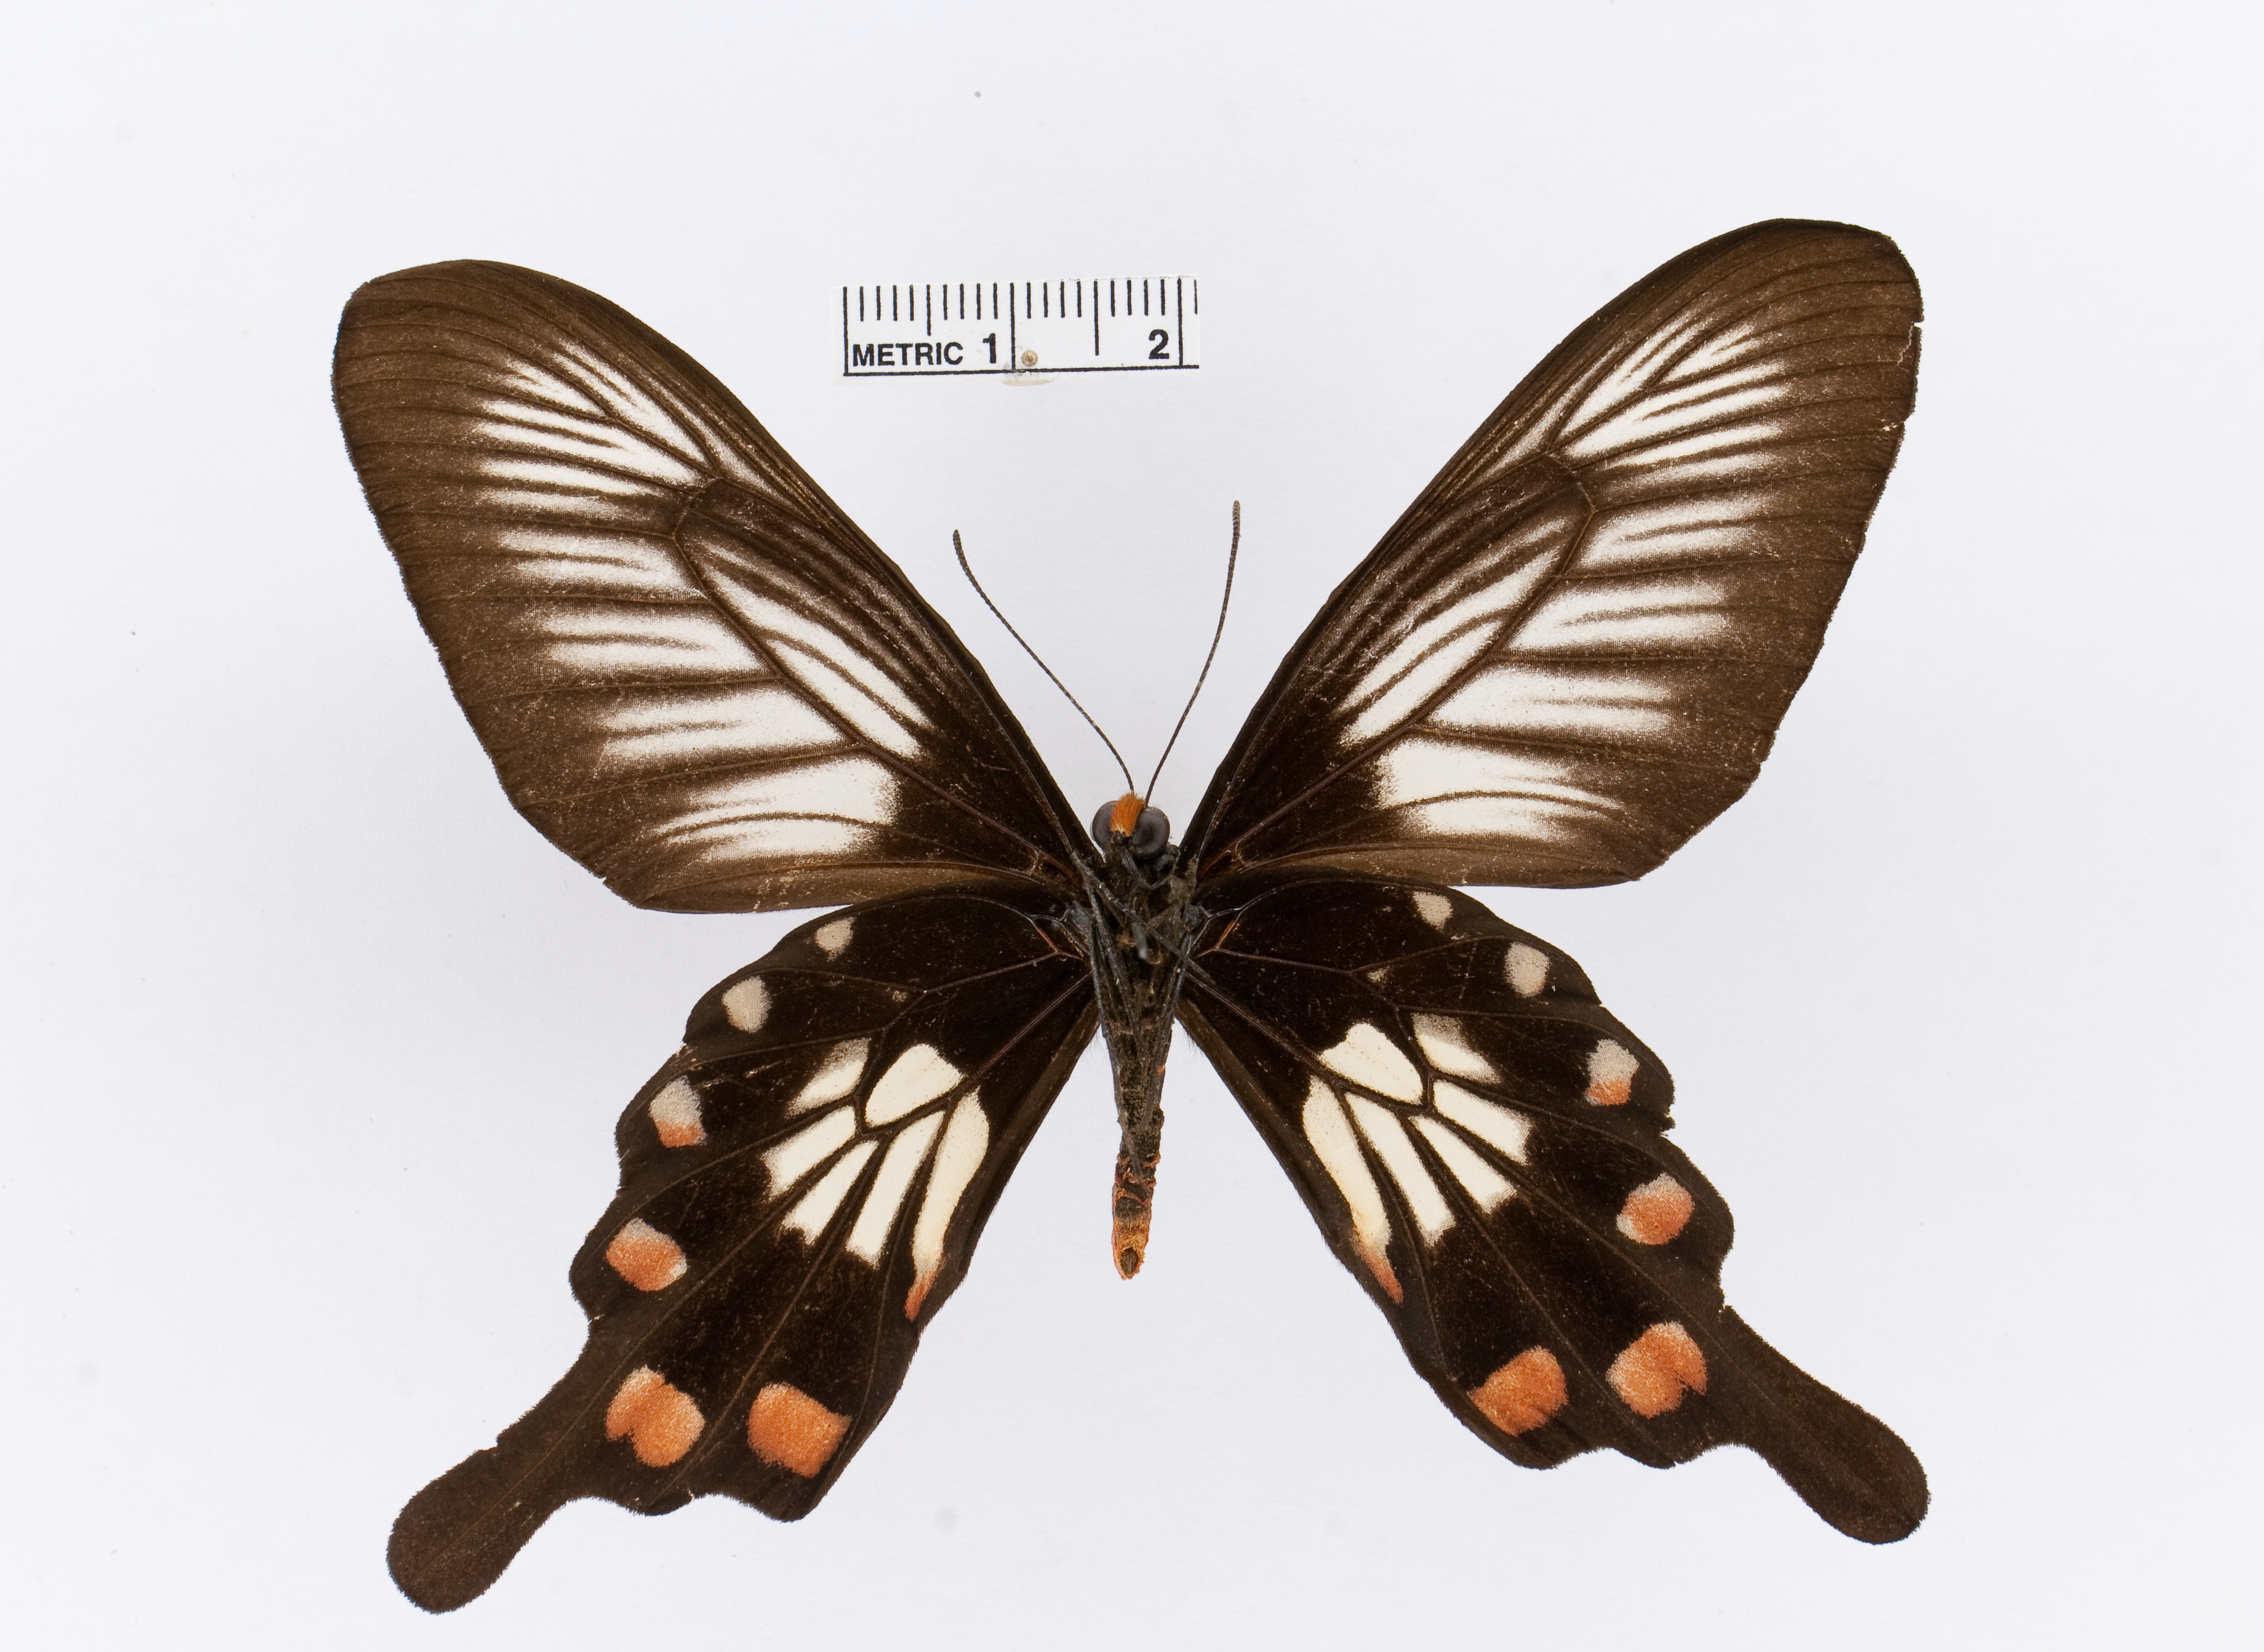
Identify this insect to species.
Pachliopta polyphontes
